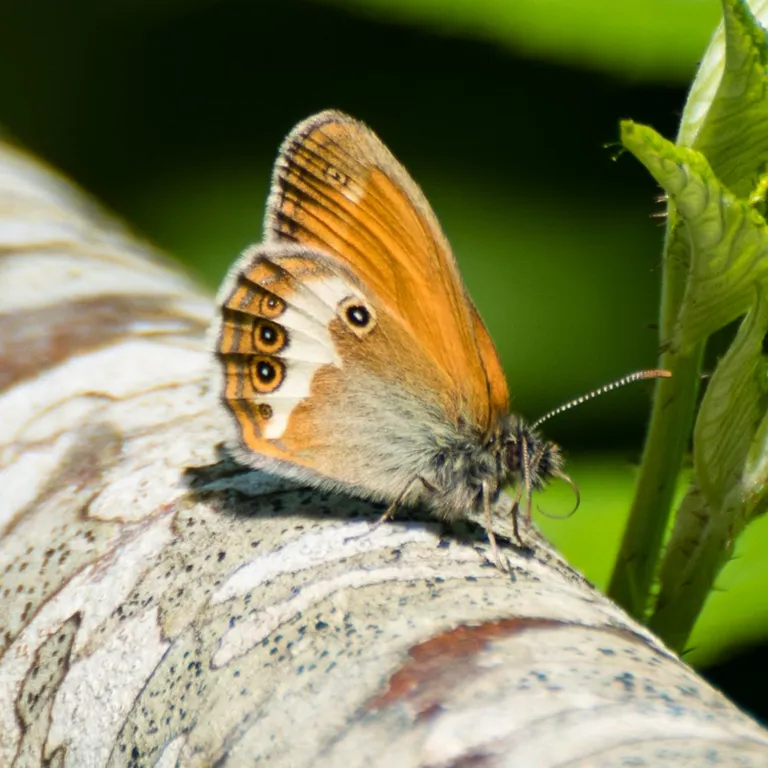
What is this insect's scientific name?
Coenonympha arcania
